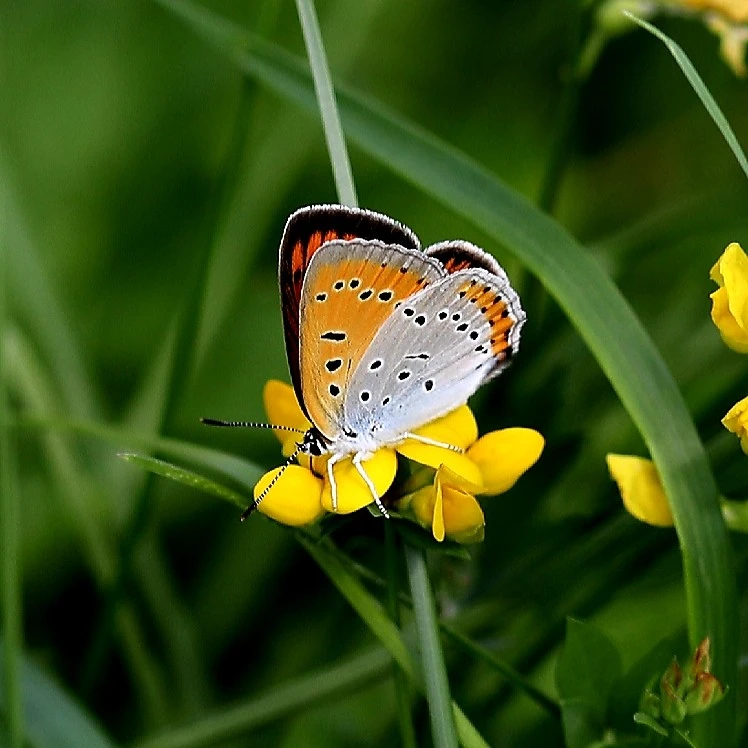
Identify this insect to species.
Lycaena dispar
